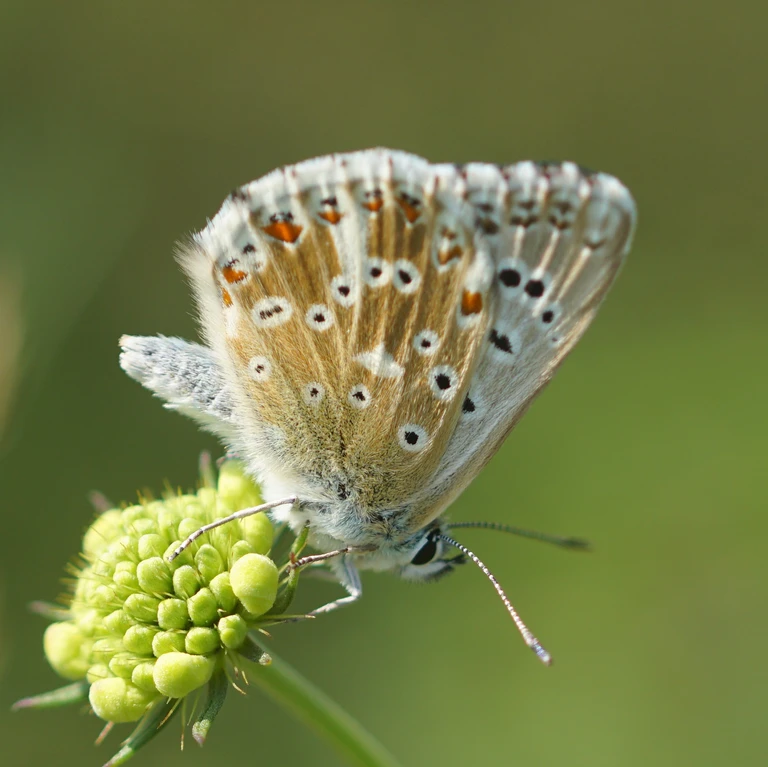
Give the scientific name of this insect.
Lysandra coridon
